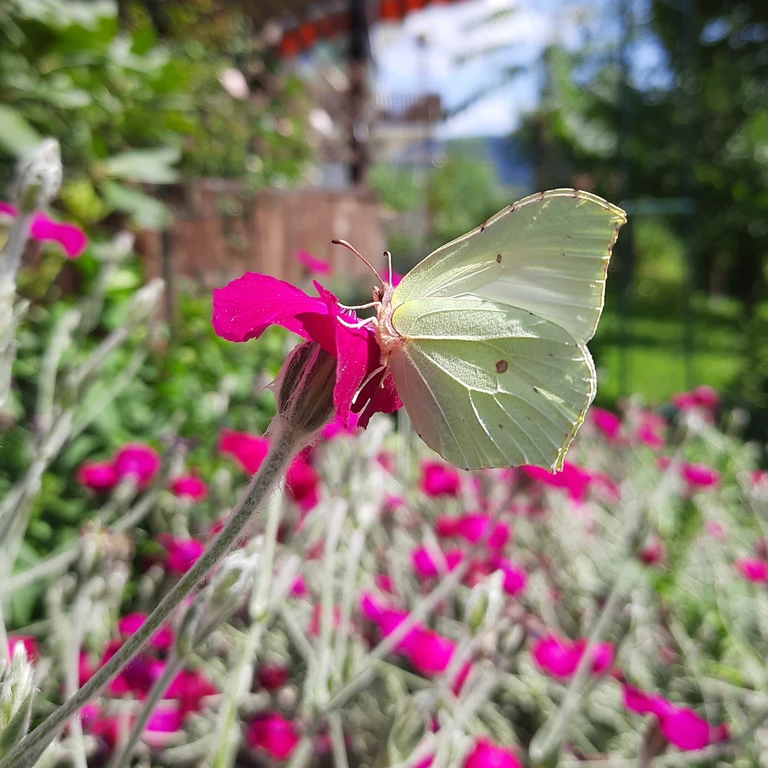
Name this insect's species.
Gonepteryx rhamni
